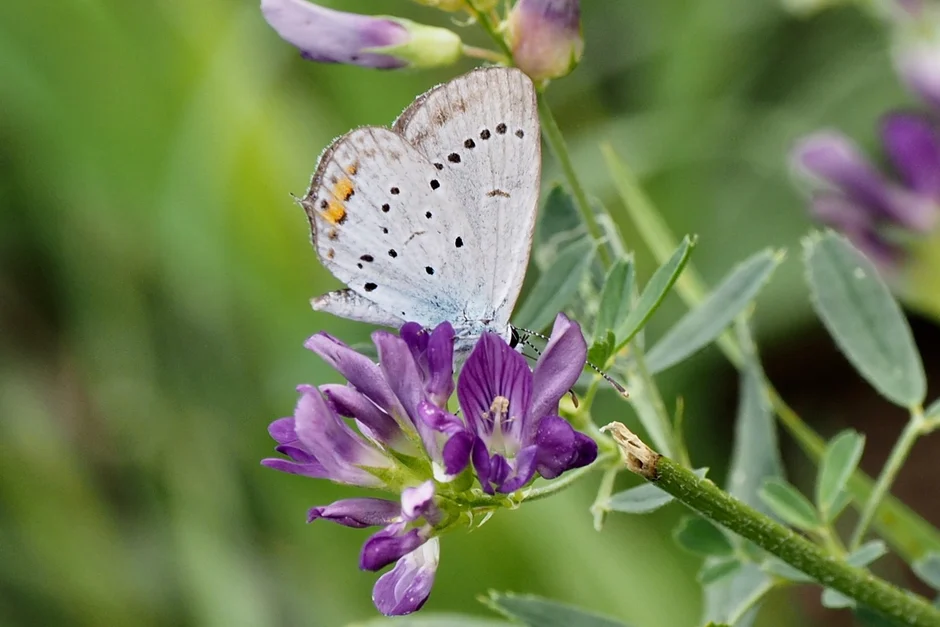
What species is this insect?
Cupido argiades (also Elkalyce argiades)
